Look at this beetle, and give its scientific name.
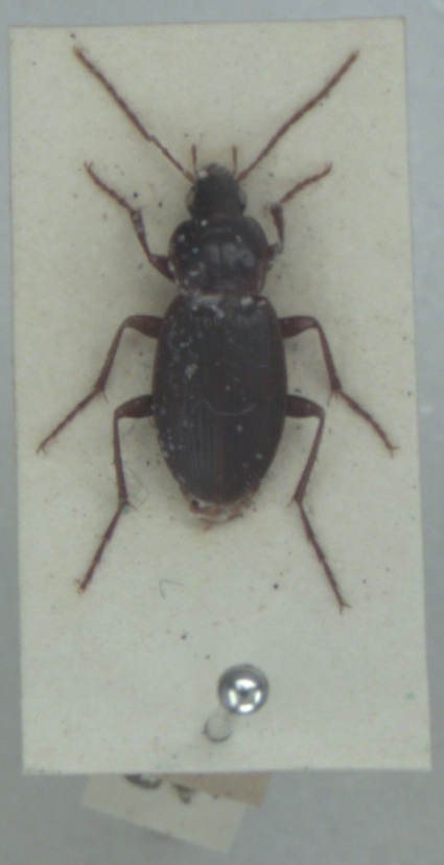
Calathus rotundicollis
